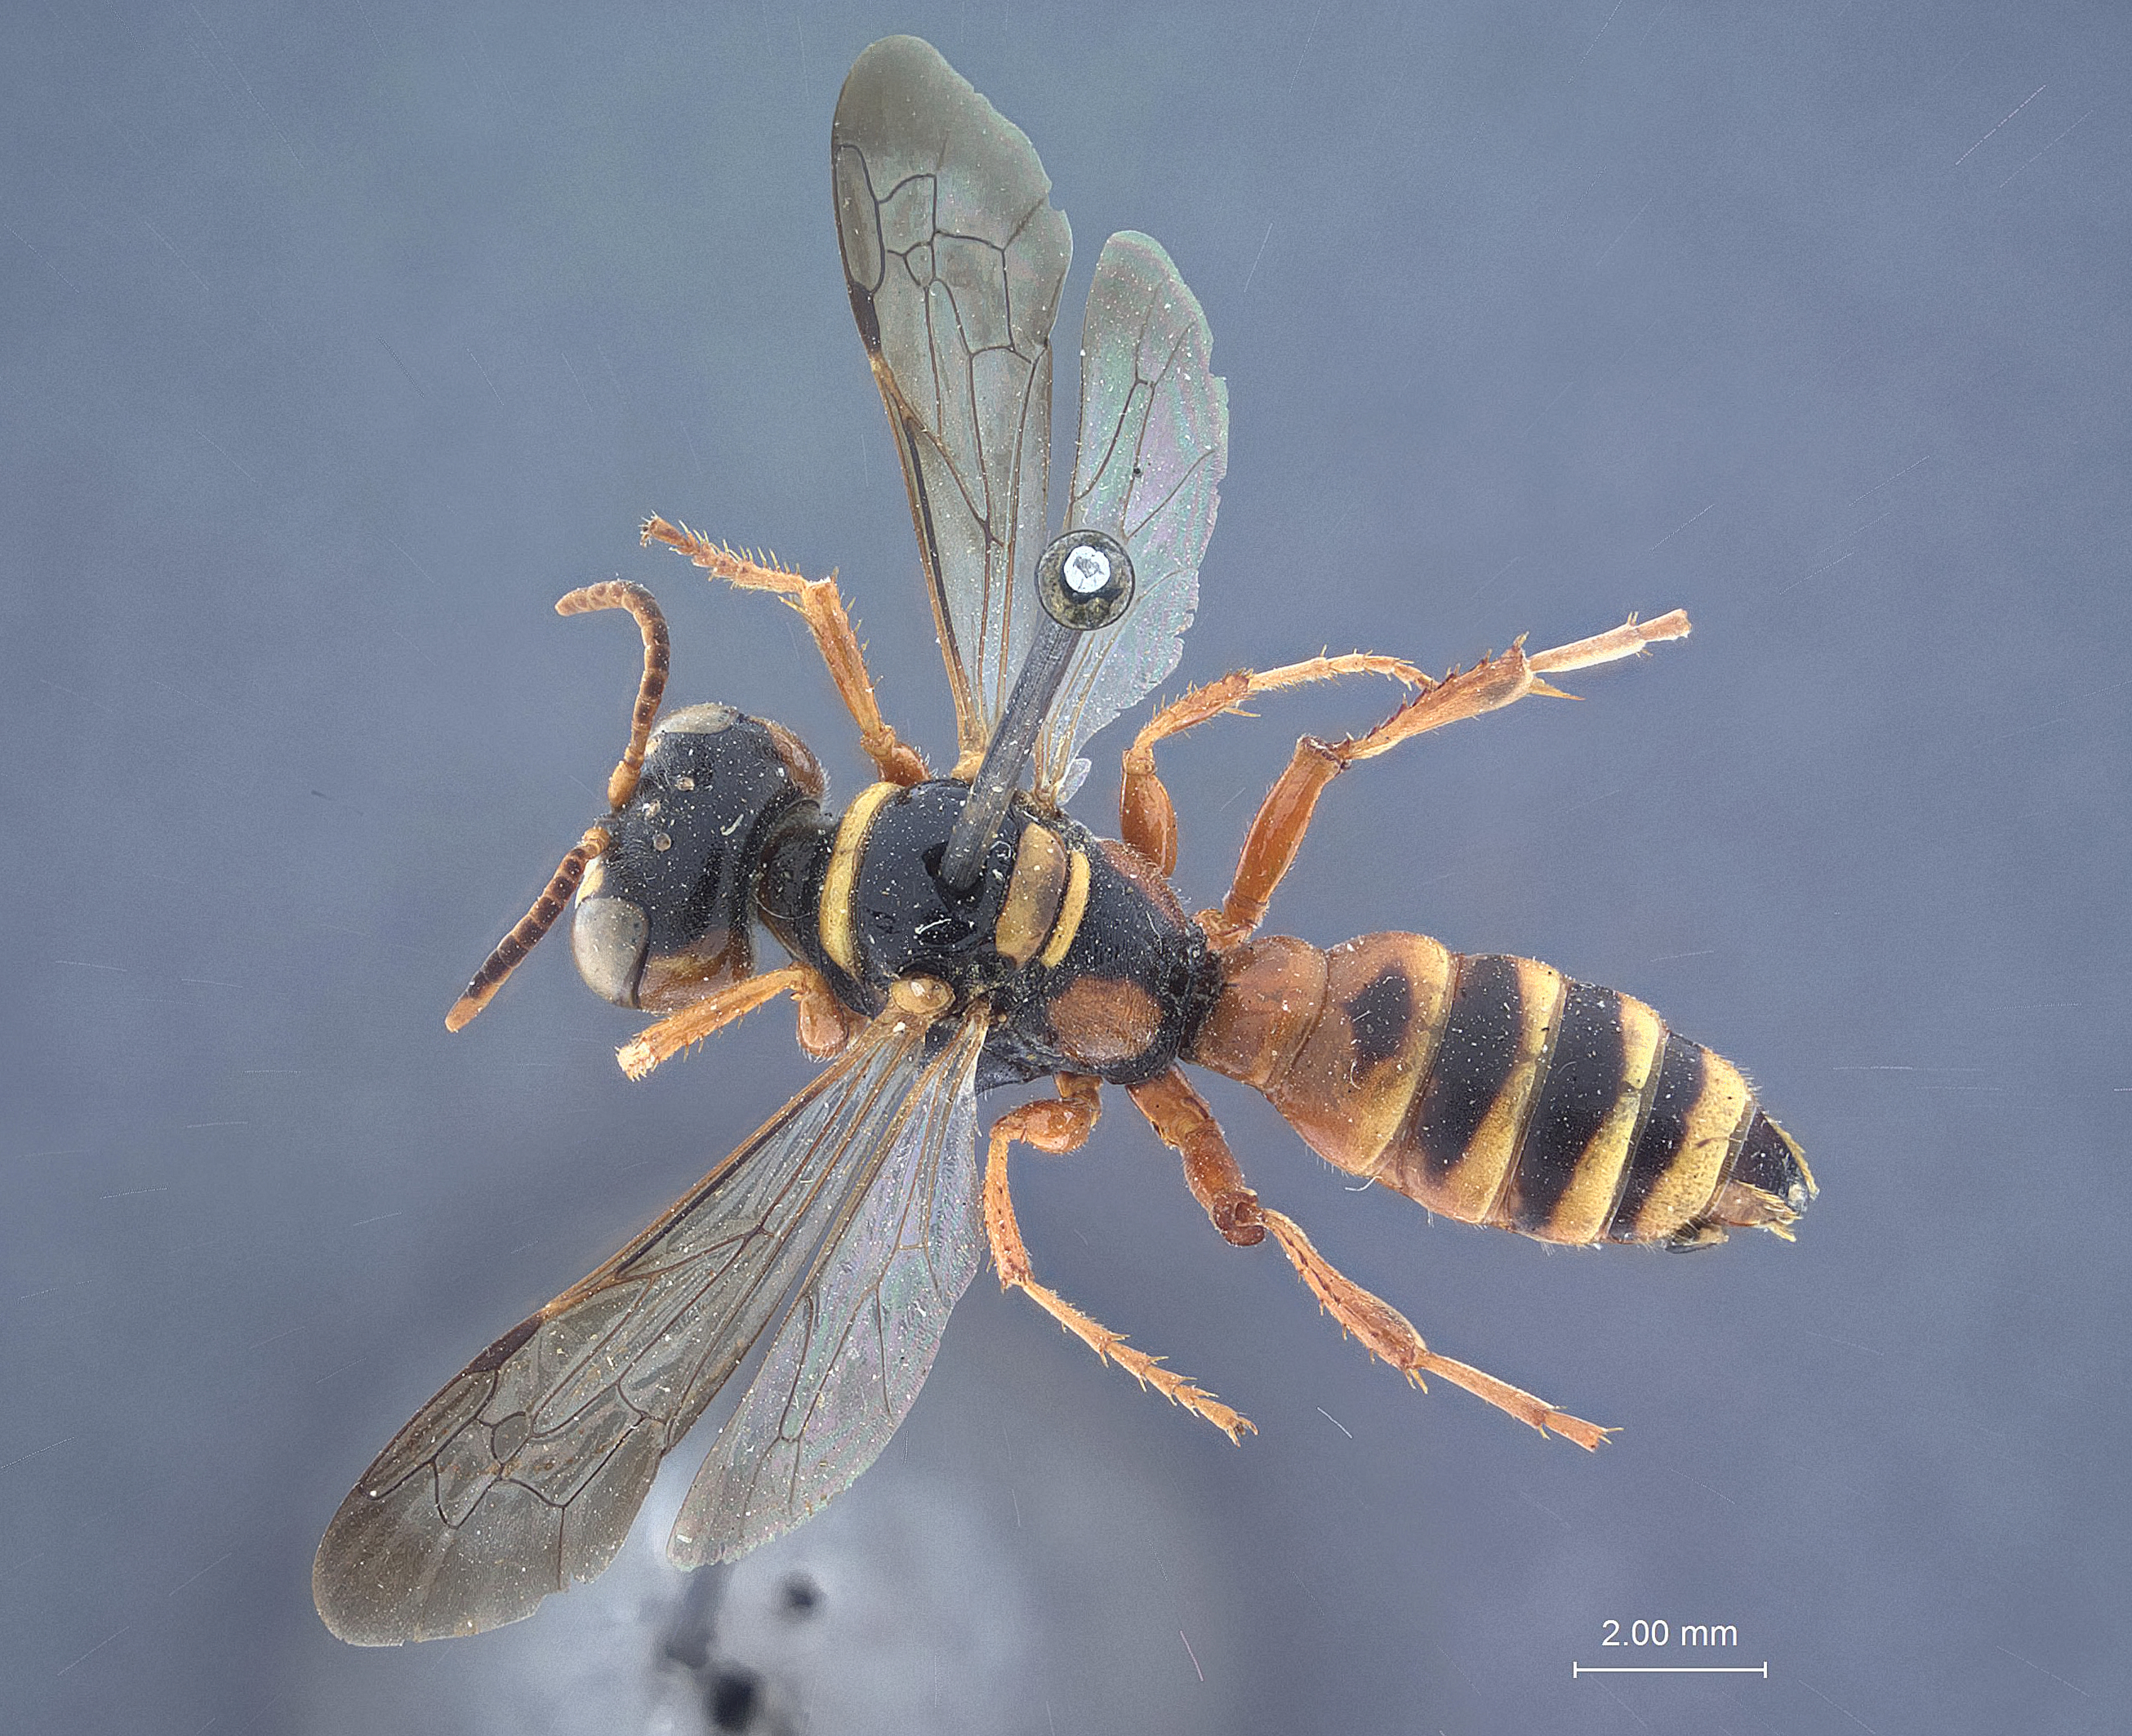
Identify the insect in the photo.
Philanthus sinaiticus
